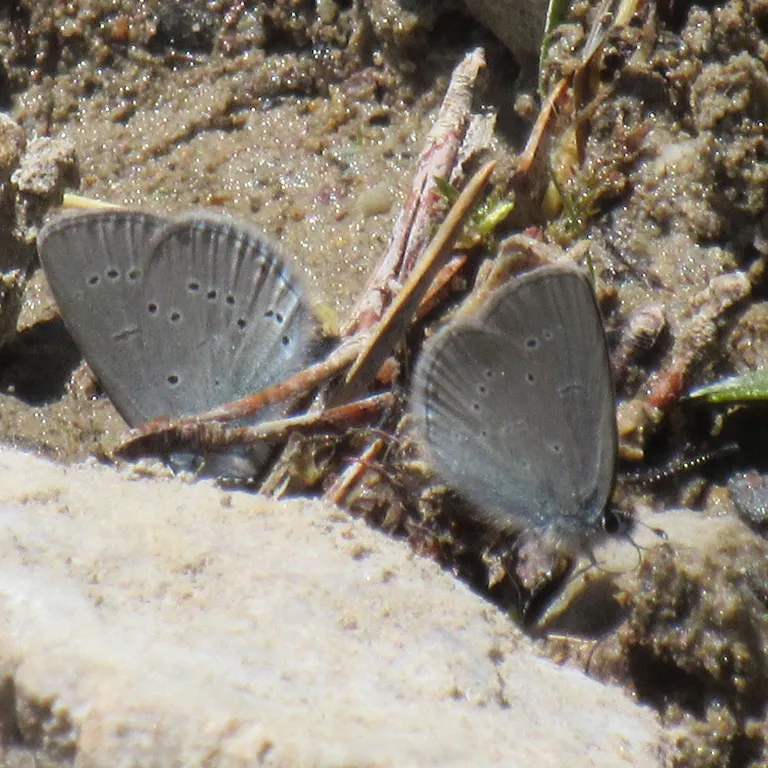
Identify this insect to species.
Cupido minimus
